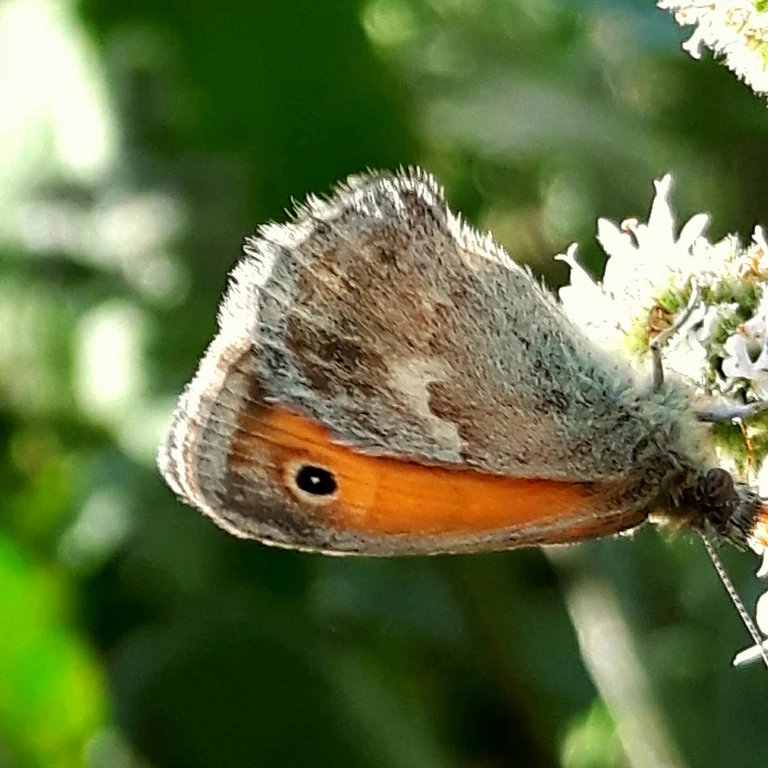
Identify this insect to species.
Coenonympha pamphilus
